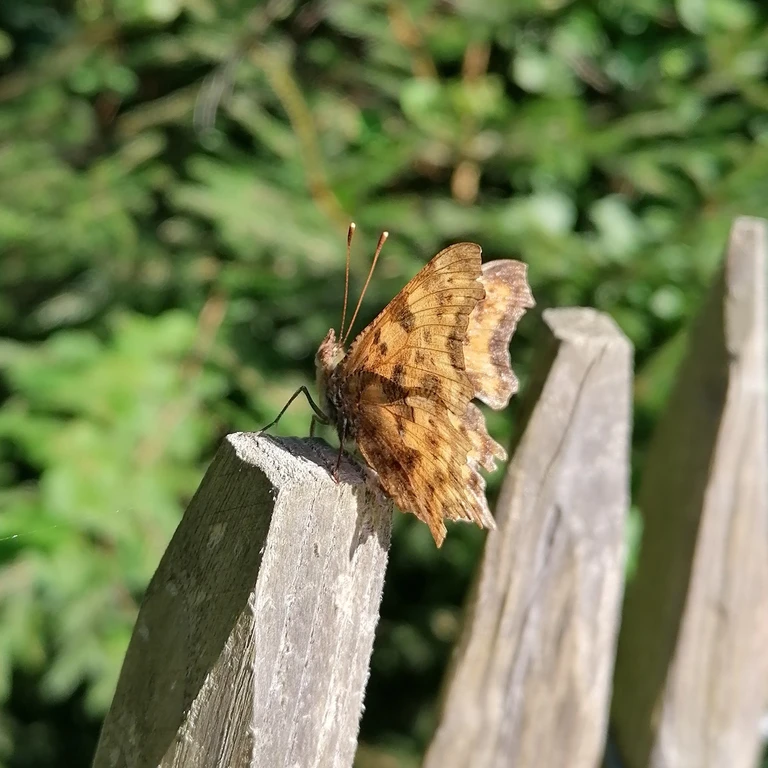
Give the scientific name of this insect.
Polygonia c-album
